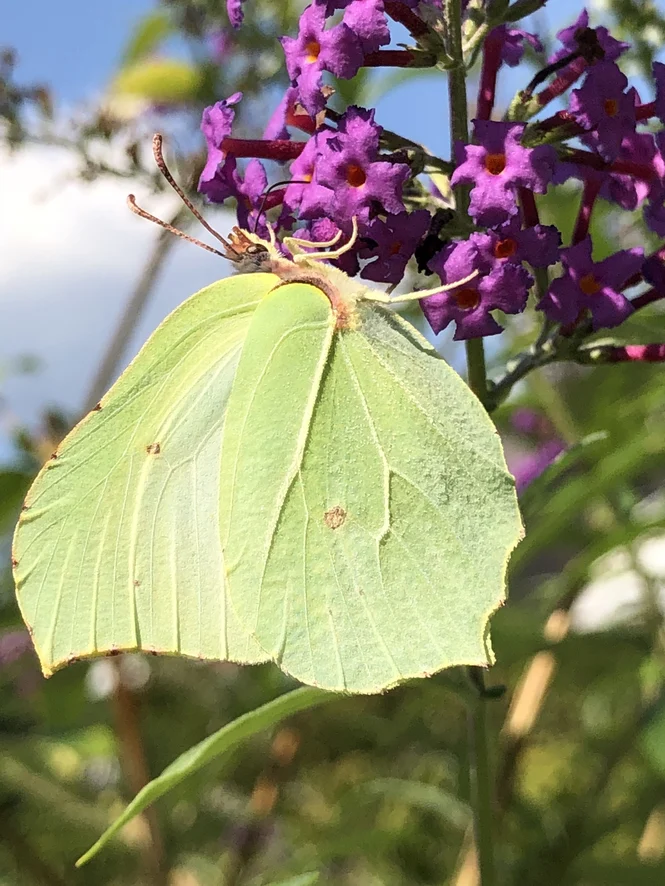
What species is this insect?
Gonepteryx rhamni
